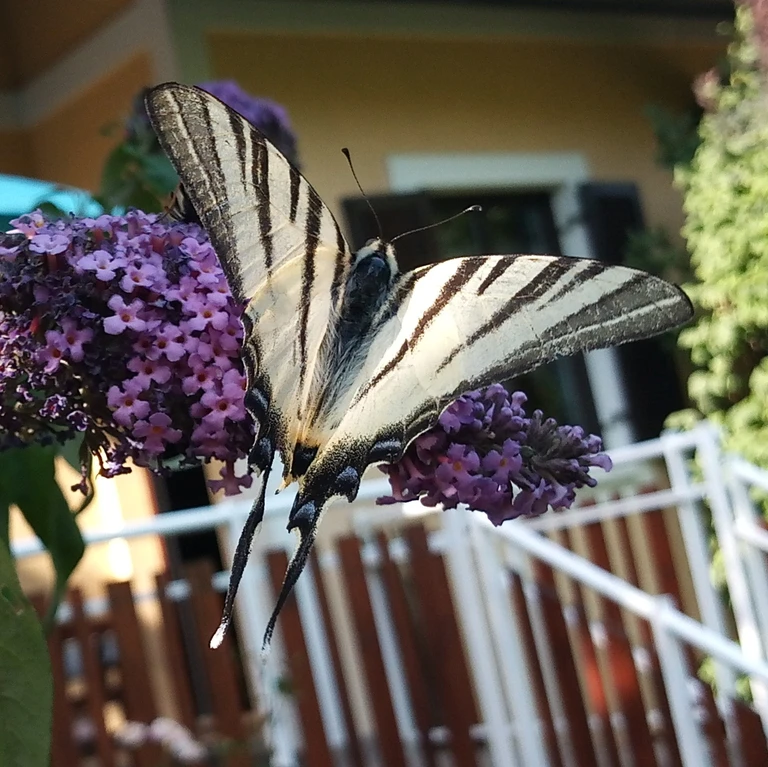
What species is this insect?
Iphiclides podalirius
